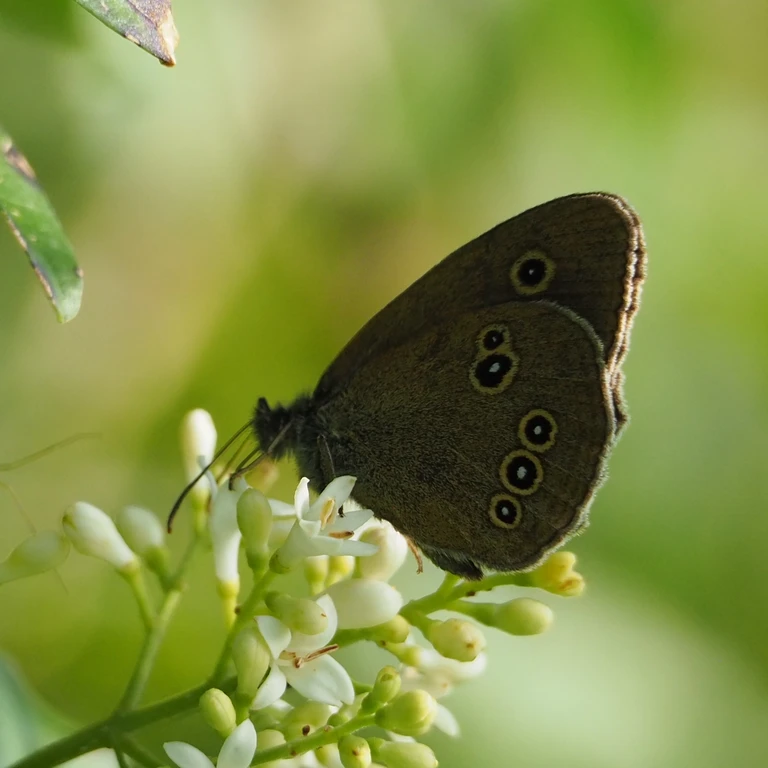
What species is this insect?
Aphantopus hyperantus
